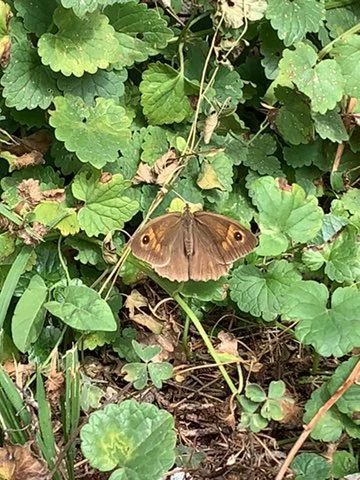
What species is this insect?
Maniola jurtina
